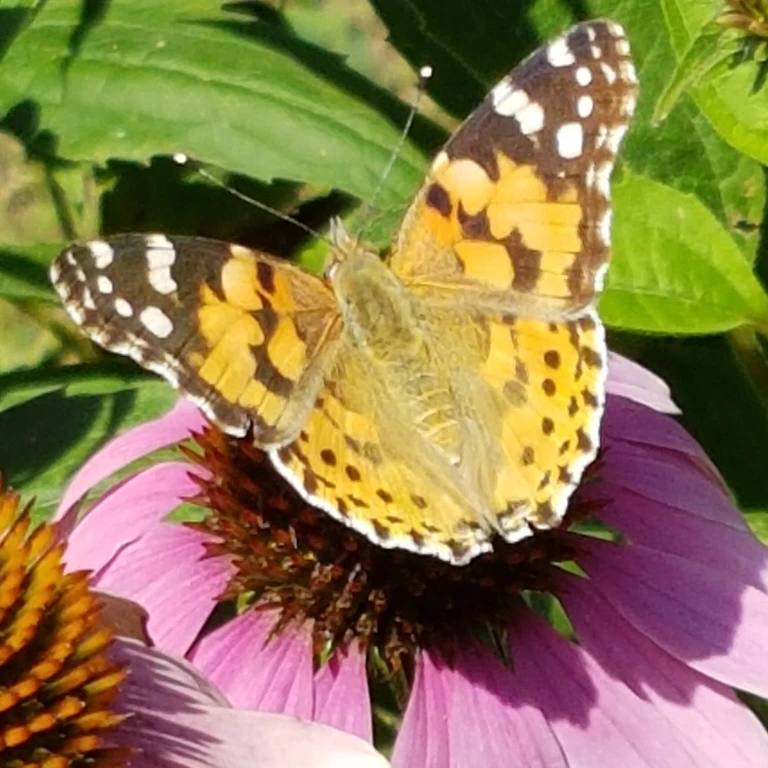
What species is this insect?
Vanessa cardui
